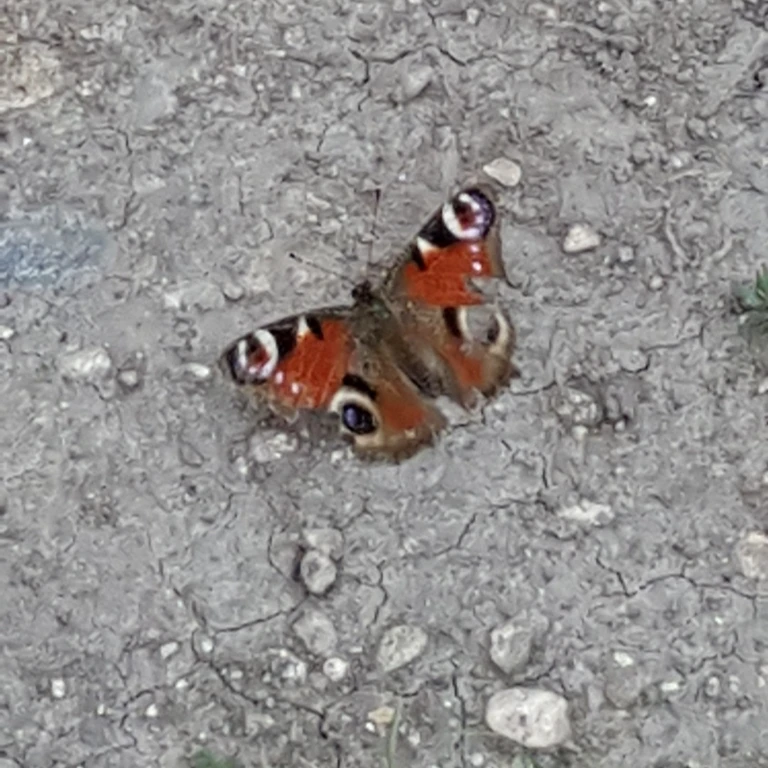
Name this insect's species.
Aglais io
